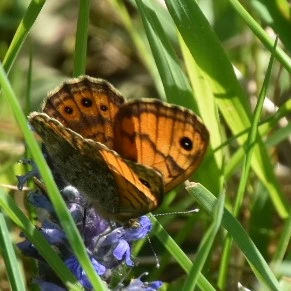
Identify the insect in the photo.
Lasiommata megera (also Pararge megera)
